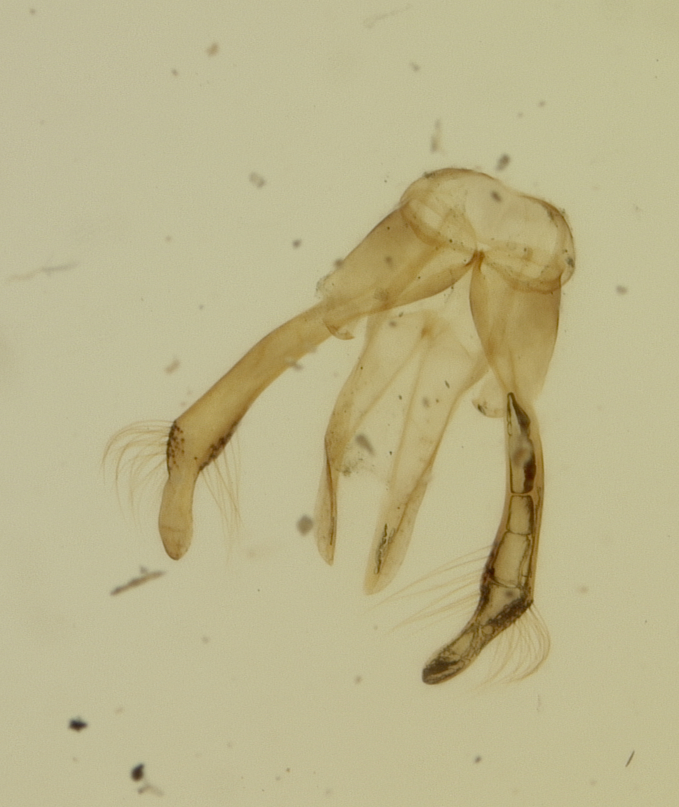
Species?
Osmia eutrichosa
